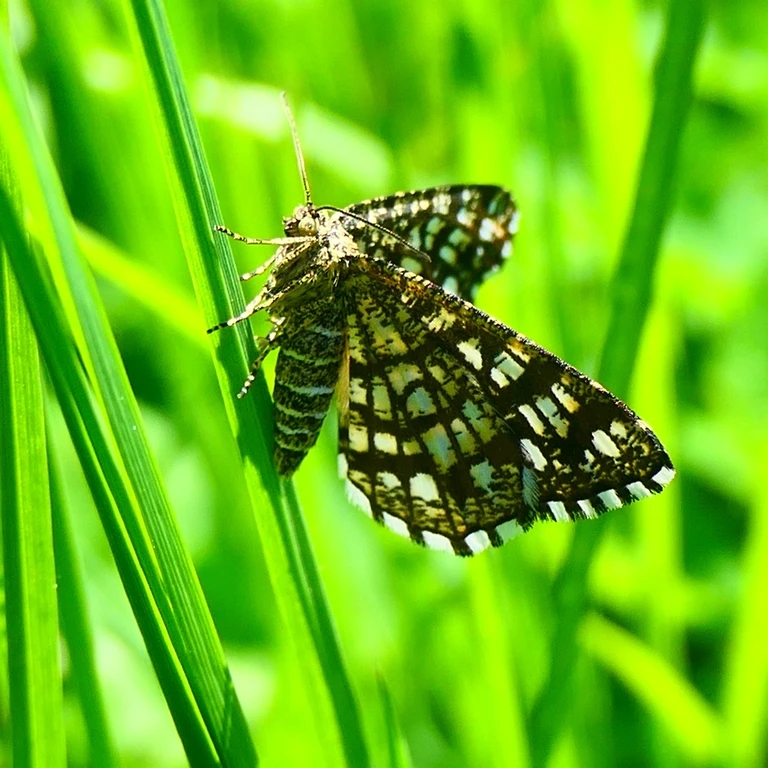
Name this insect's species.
Chiasmia clathrata
